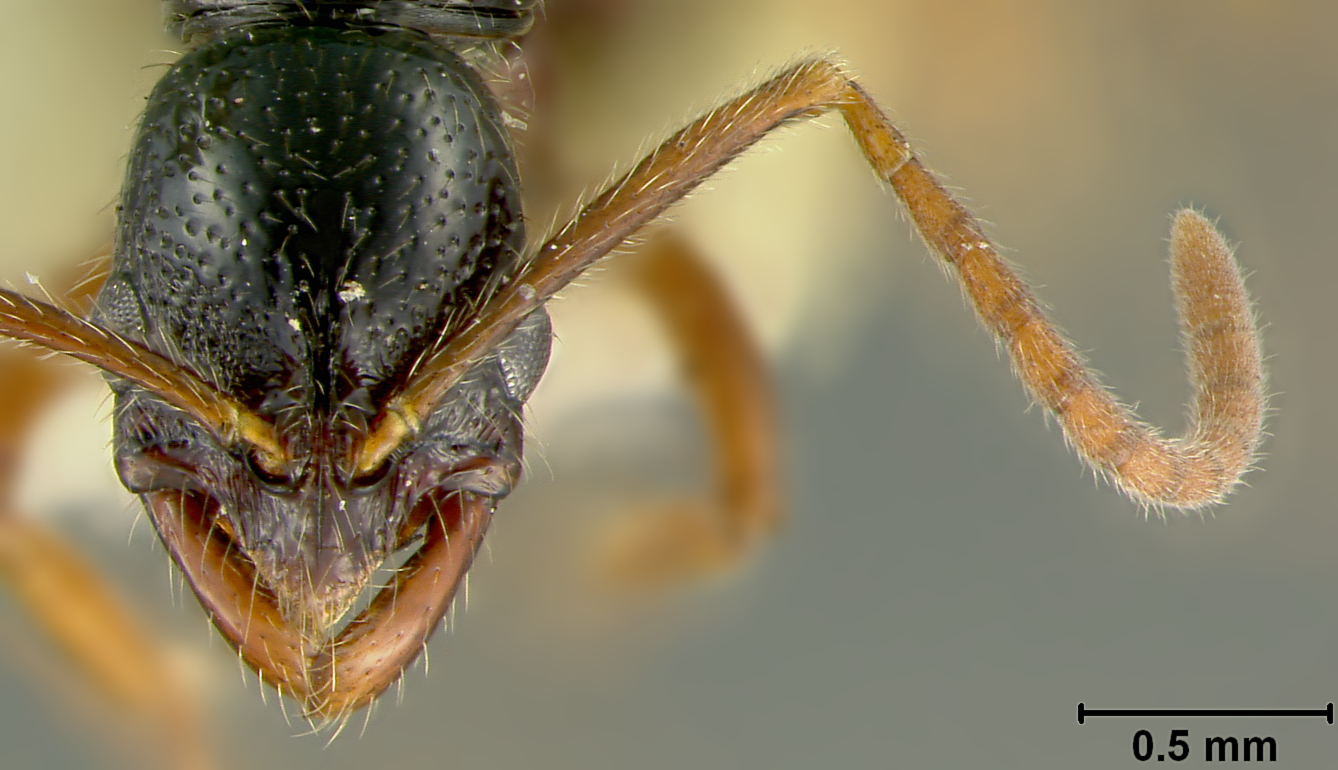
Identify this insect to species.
Leptogenys fugax
